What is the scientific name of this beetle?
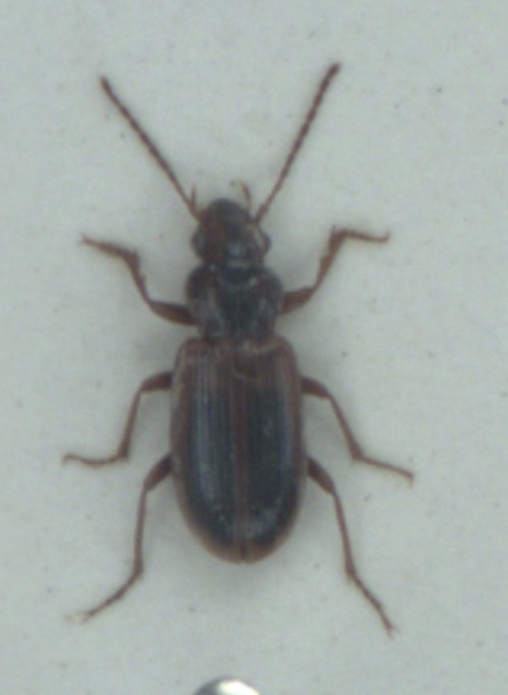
Dicheirotrichus gustavii
